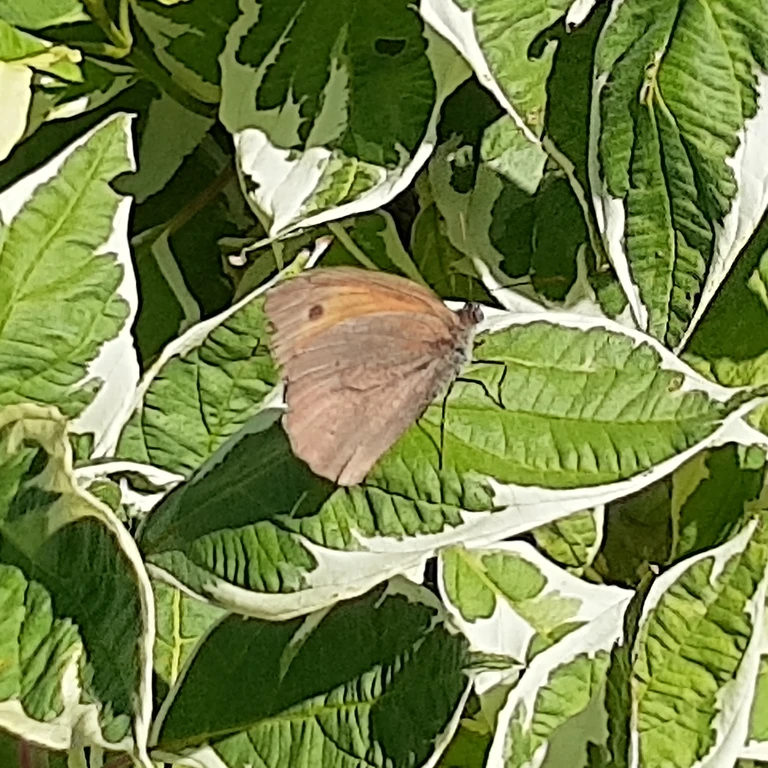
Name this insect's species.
Maniola jurtina
